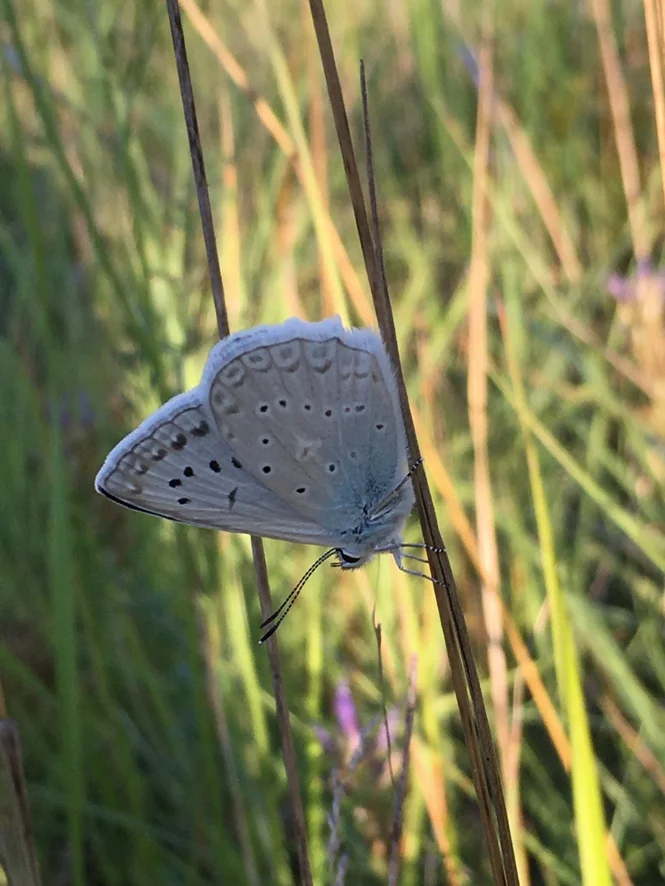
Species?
Polyommatus daphnis
